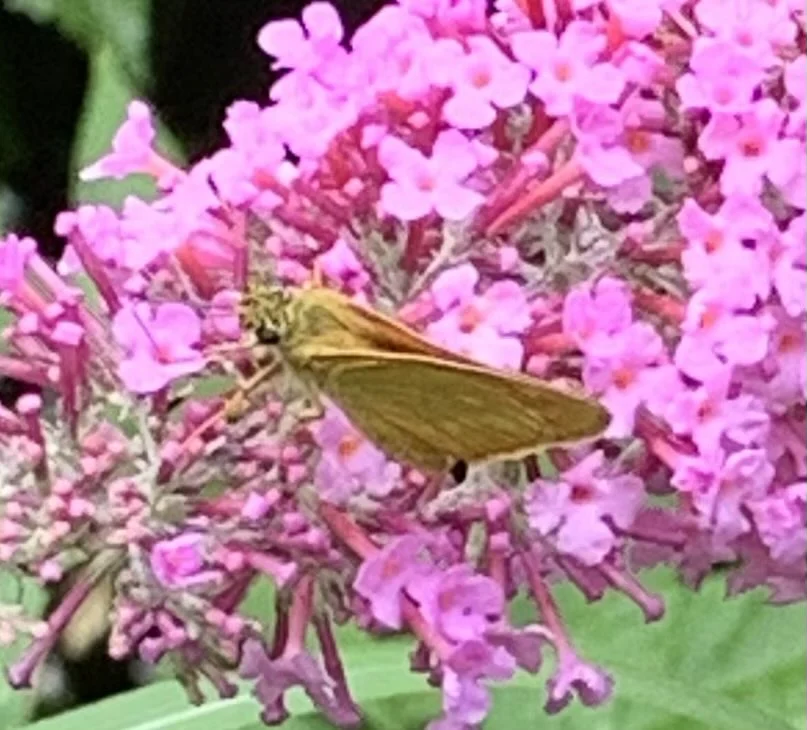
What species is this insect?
Ochlodes sylvanus (also Ochlodes venata)
